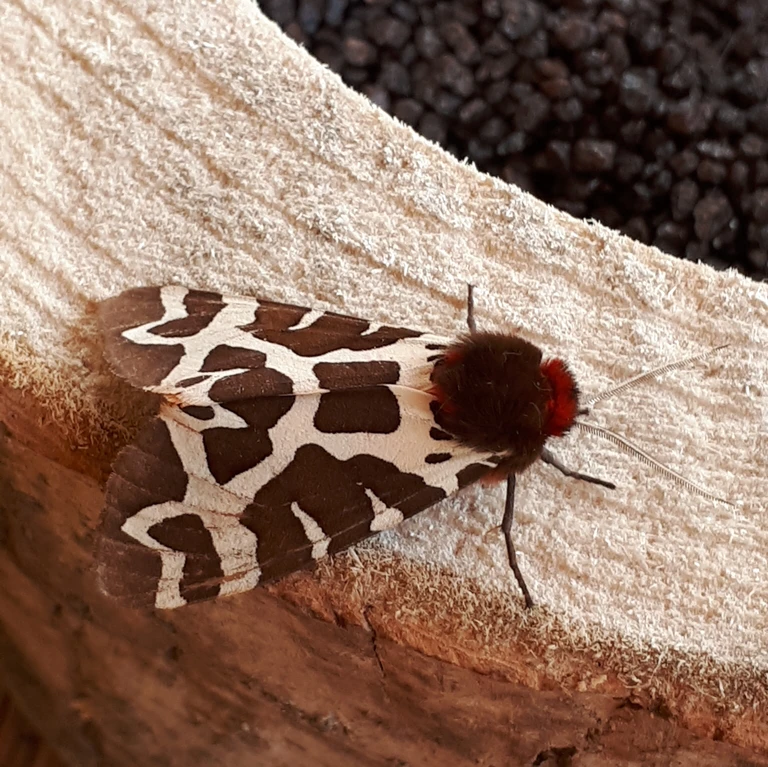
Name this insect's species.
Arctia caja
